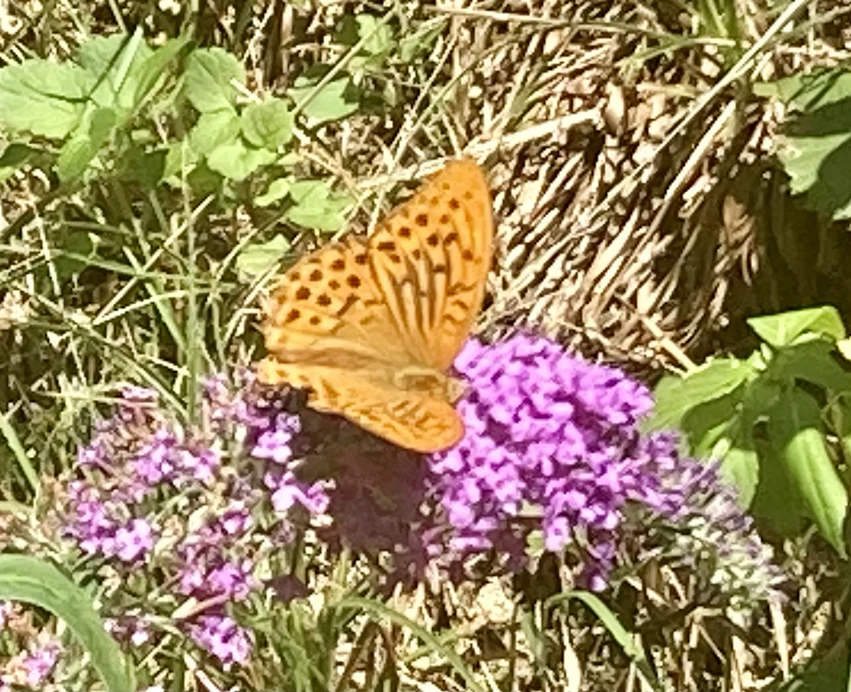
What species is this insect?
Argynnis paphia
